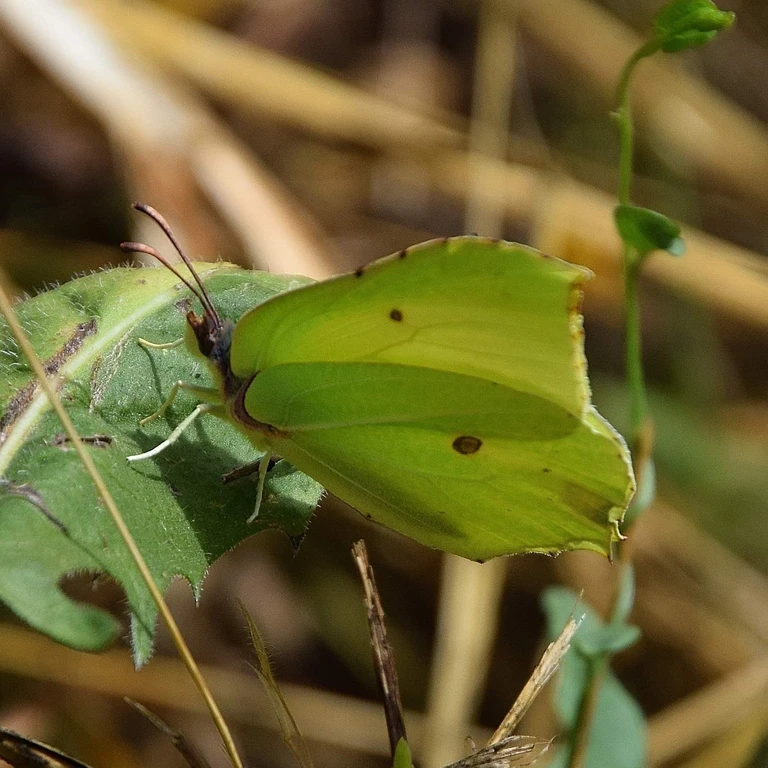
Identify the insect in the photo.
Gonepteryx rhamni
